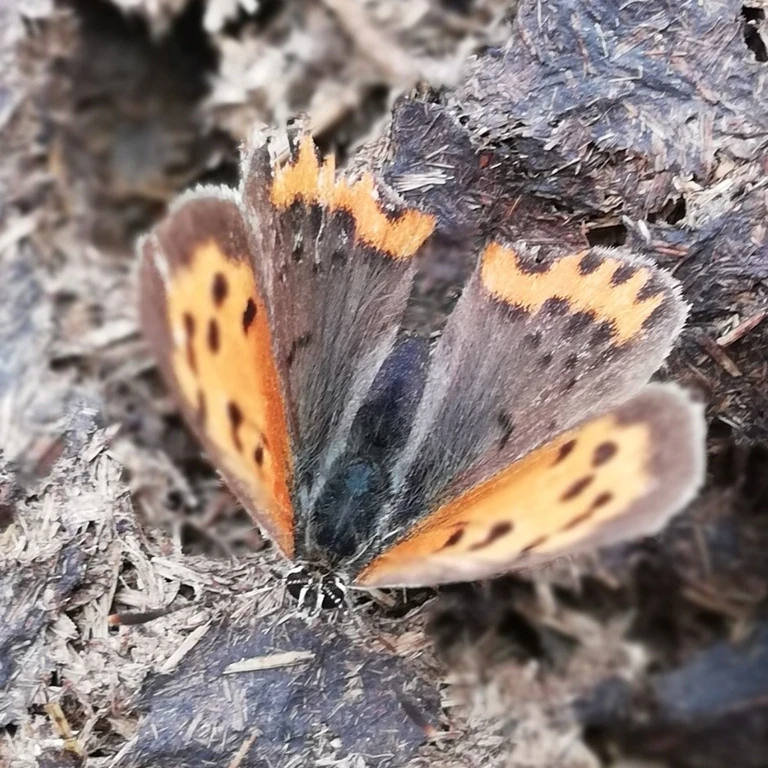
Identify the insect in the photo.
Lycaena phlaeas
